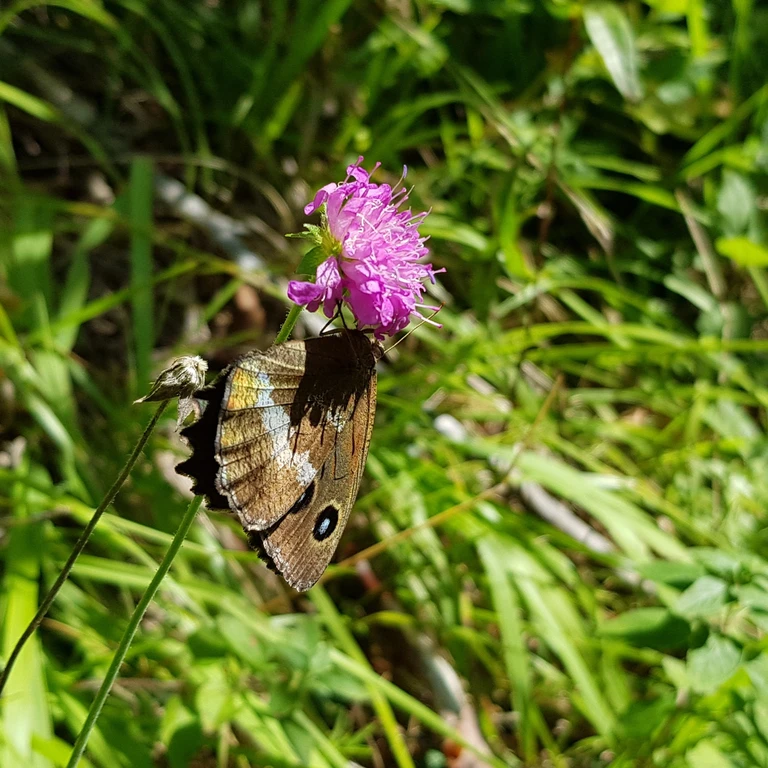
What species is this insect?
Minois dryas
